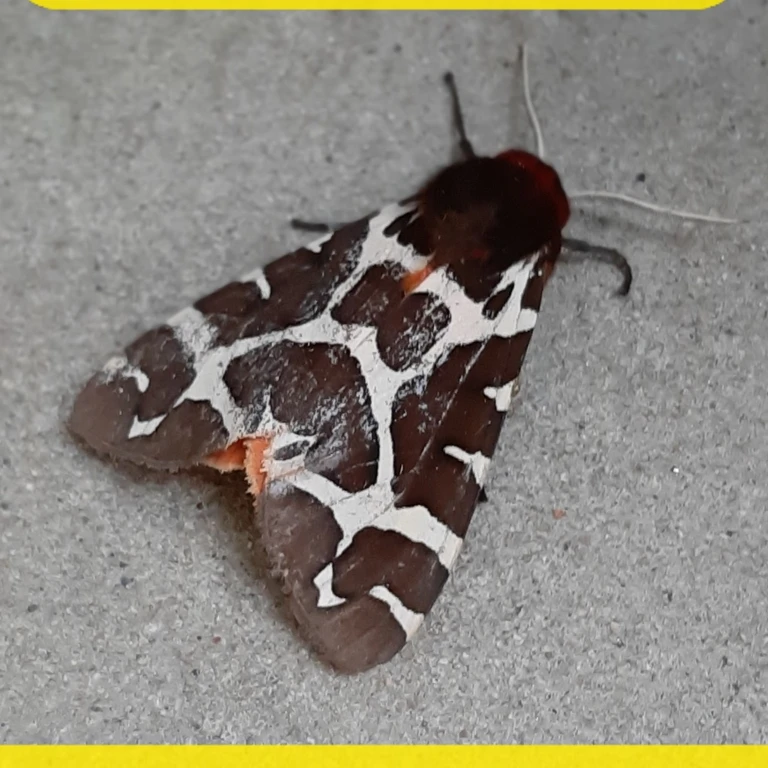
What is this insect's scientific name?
Arctia caja
